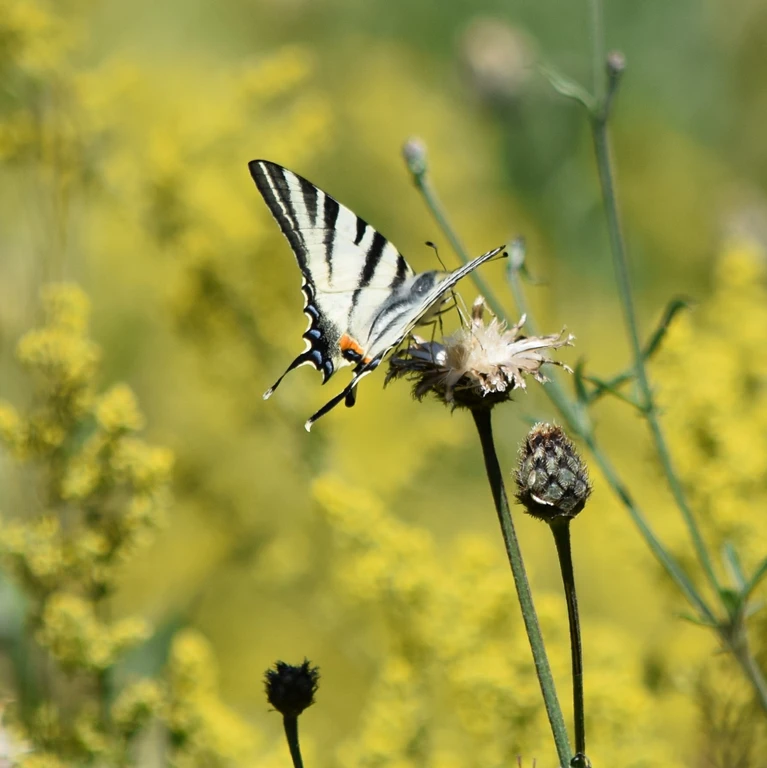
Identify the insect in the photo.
Iphiclides podalirius
